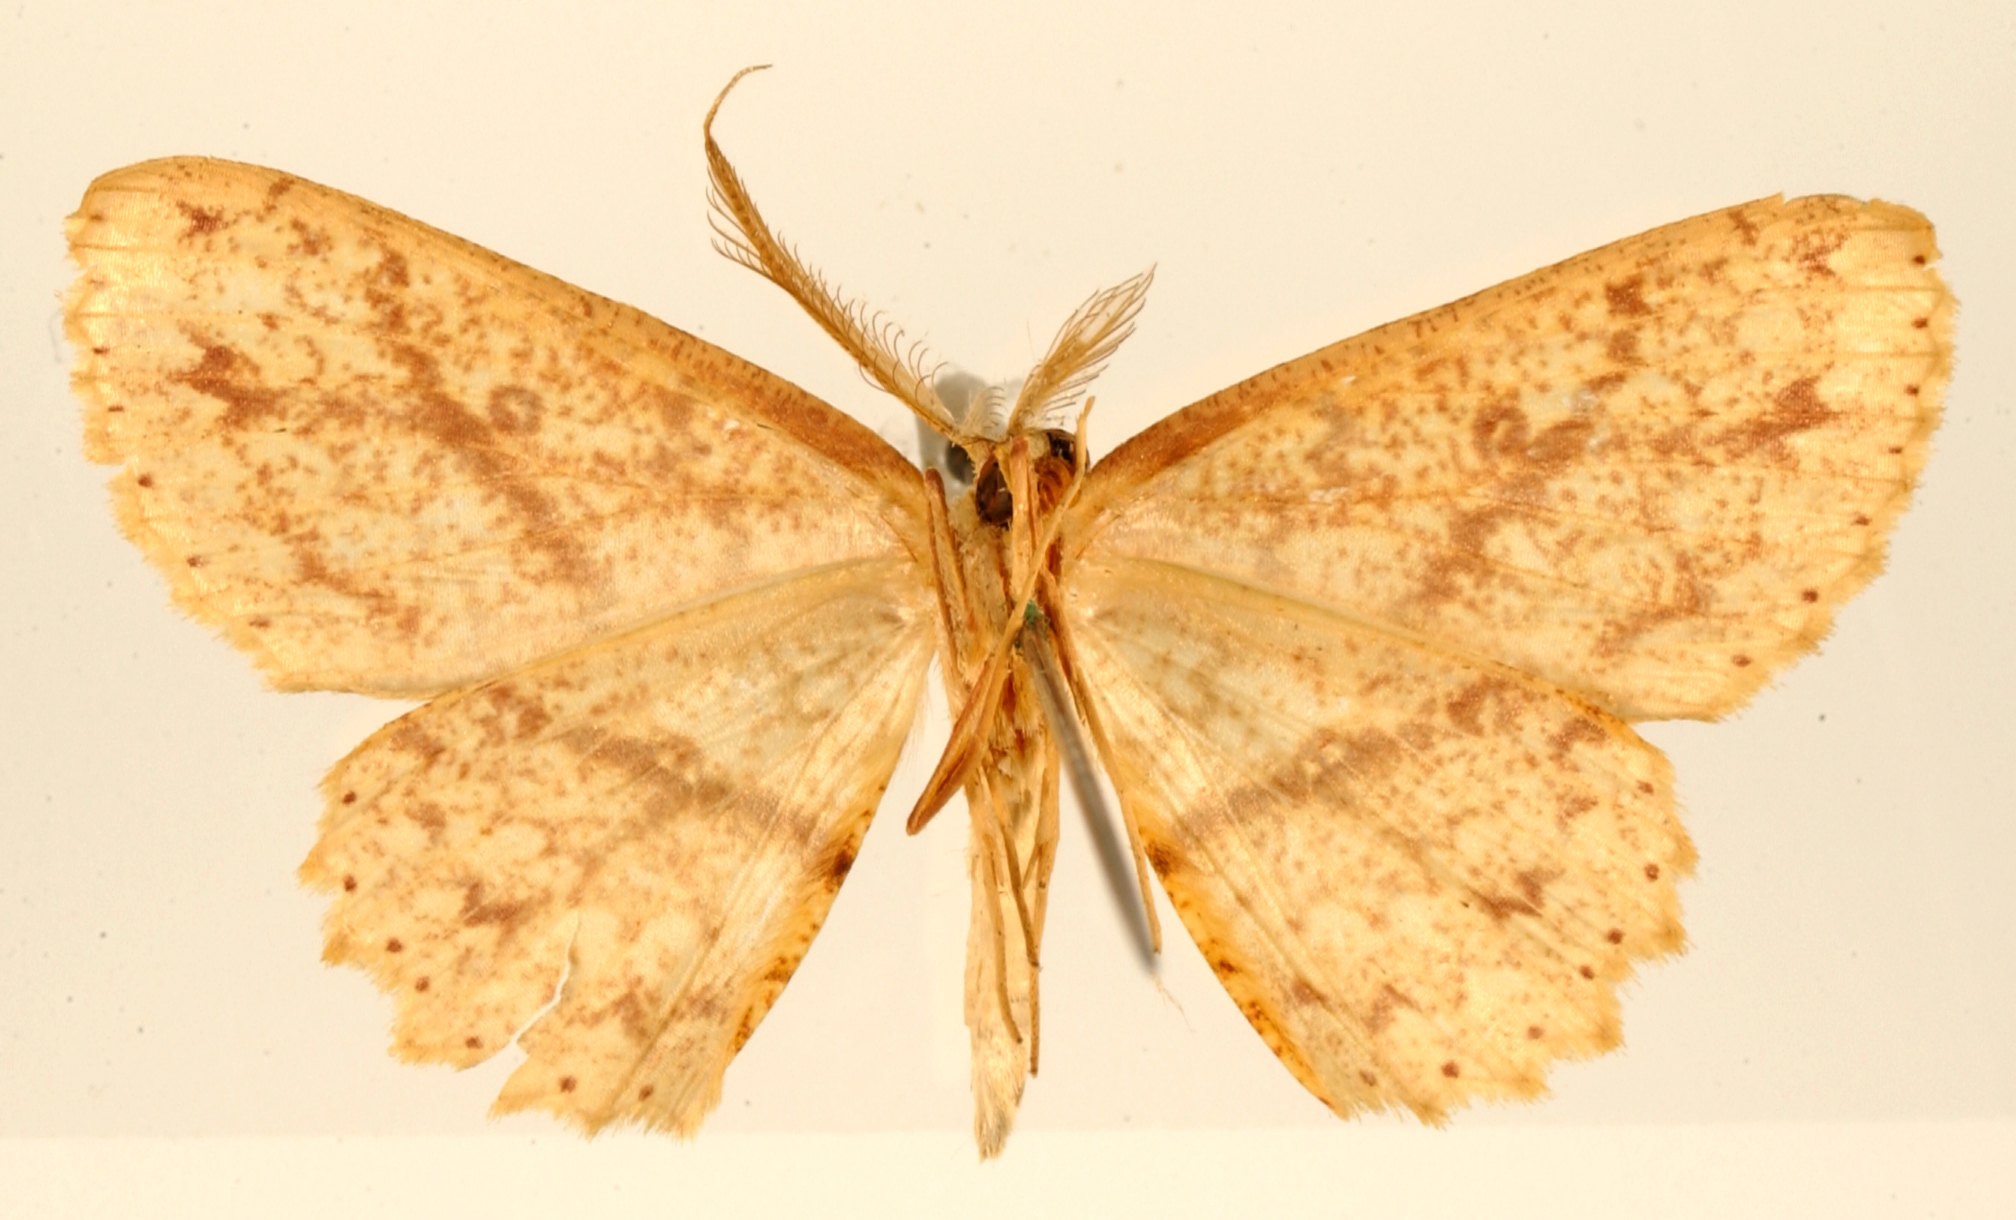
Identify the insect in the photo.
Anisodes silas
